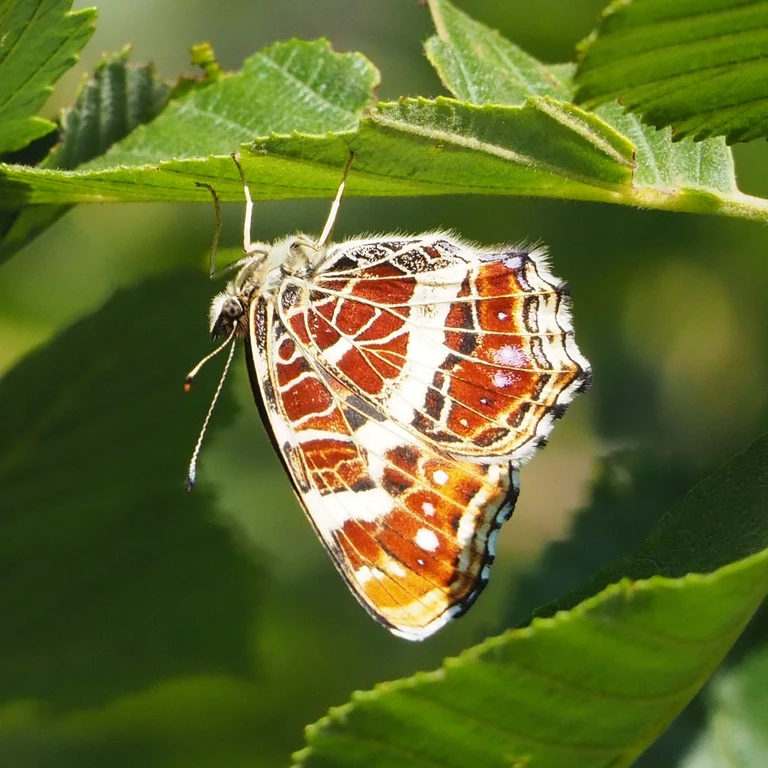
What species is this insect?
Araschnia levana
